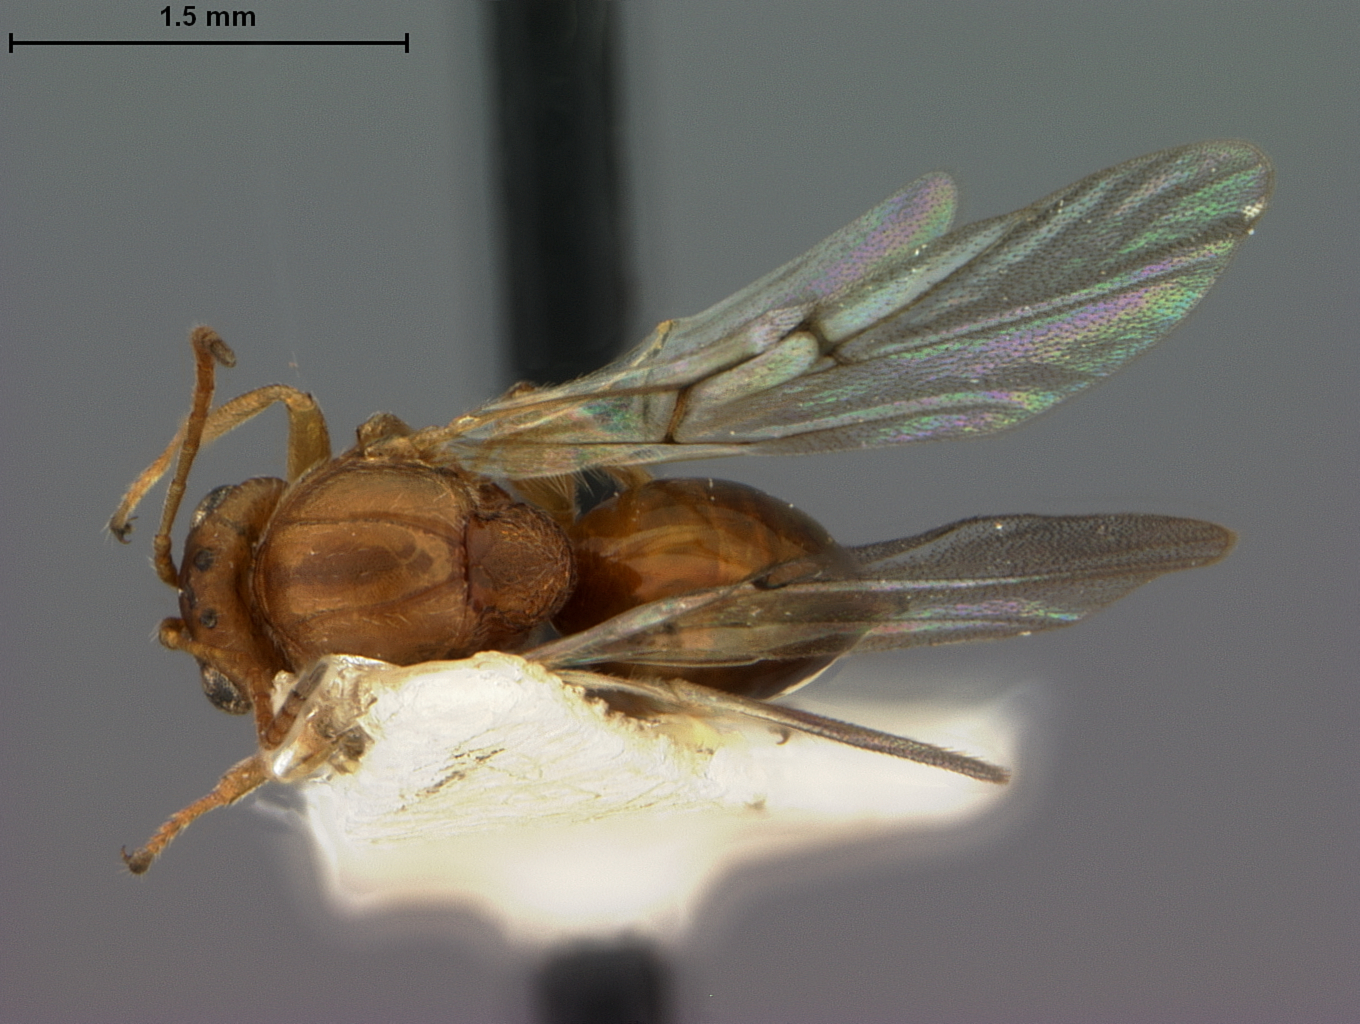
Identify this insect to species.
Callirhytis lentiformis
